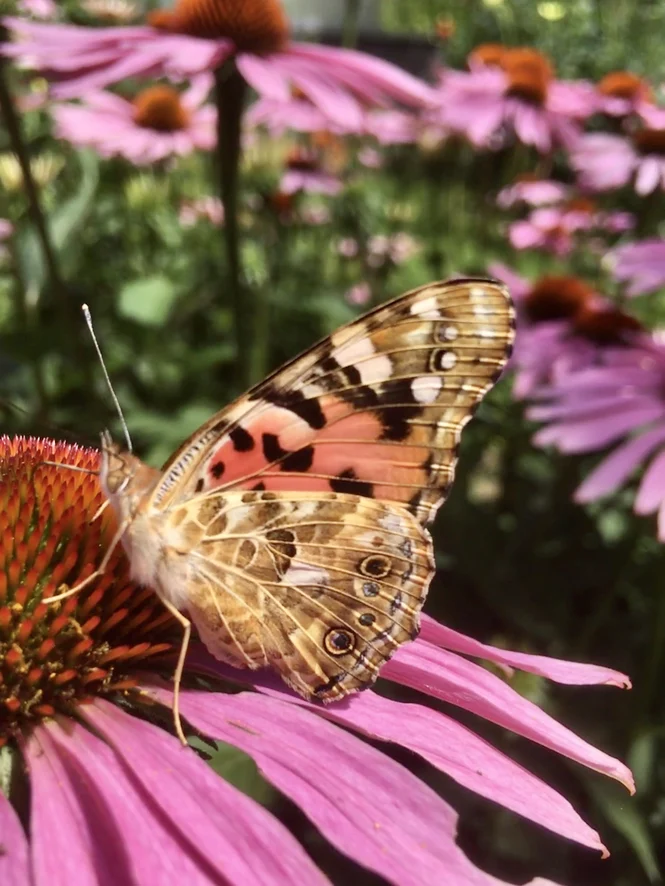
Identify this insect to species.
Vanessa cardui
